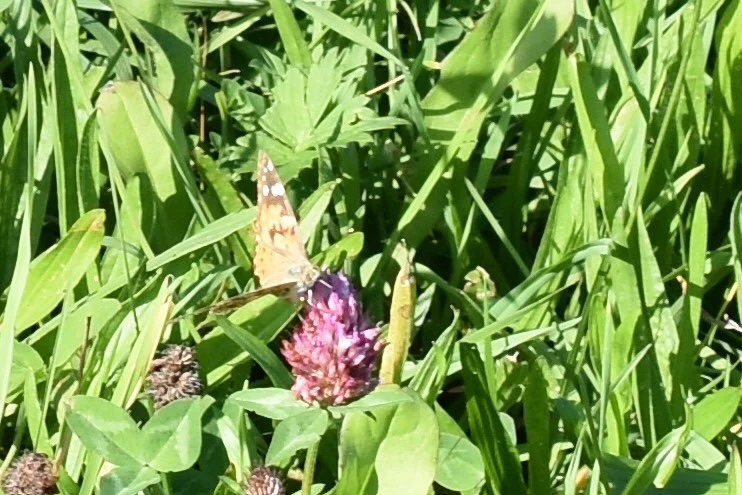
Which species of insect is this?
Vanessa cardui
